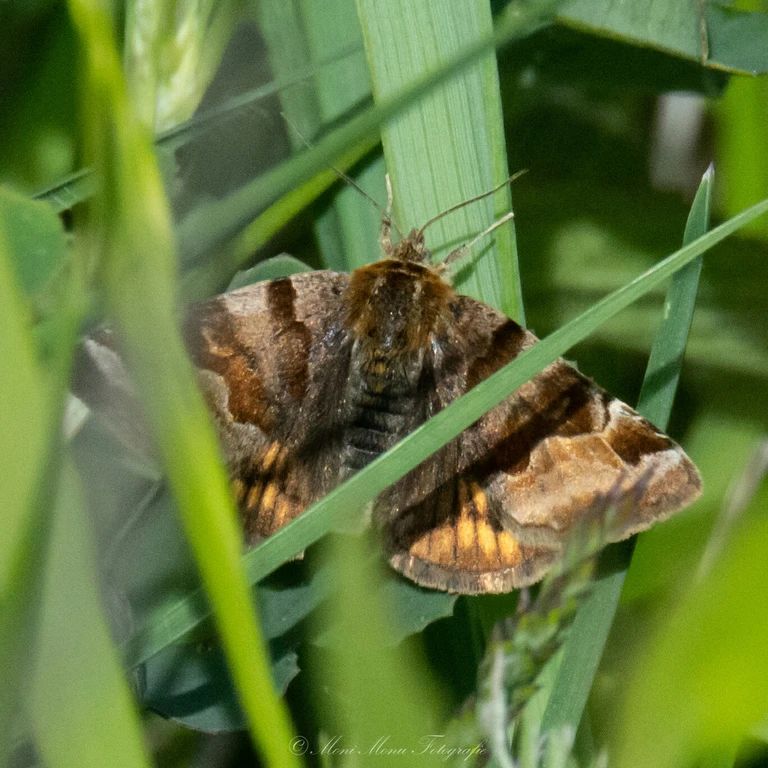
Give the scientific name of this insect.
Euclidia glyphica
